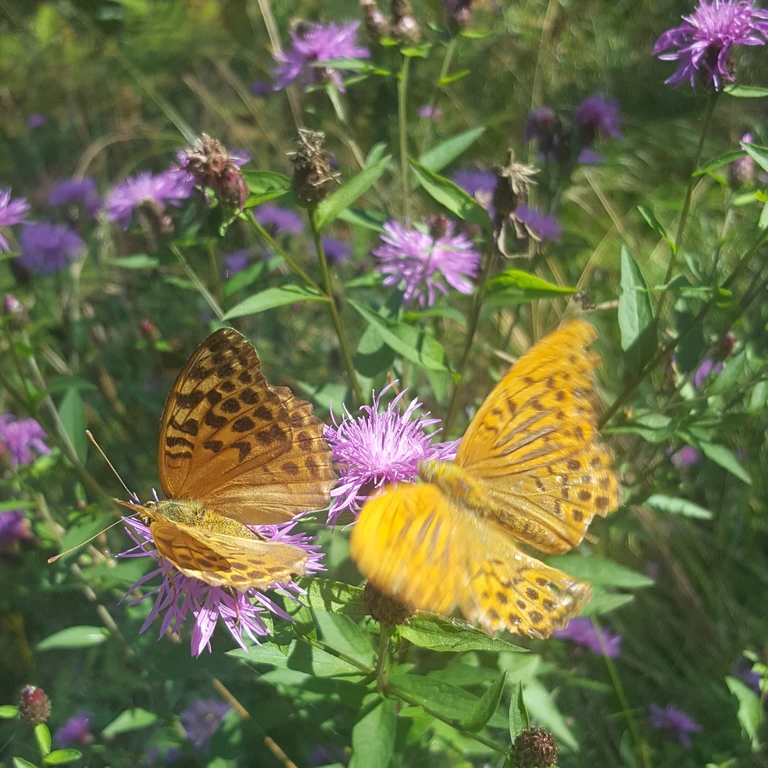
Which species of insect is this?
Argynnis paphia
